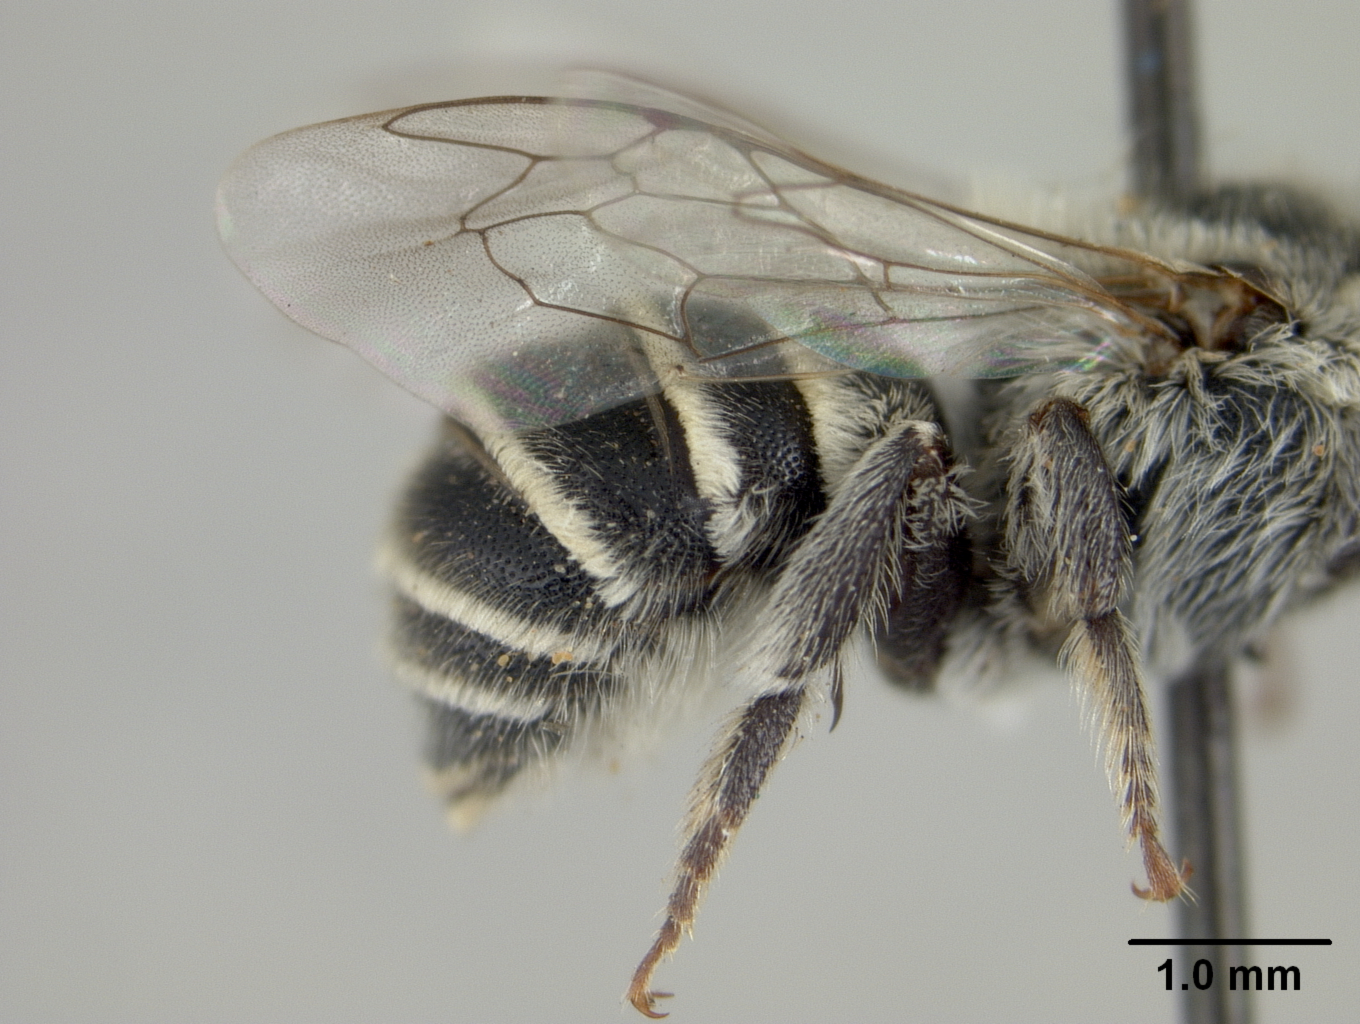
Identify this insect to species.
Ashmeadiella dimalla
